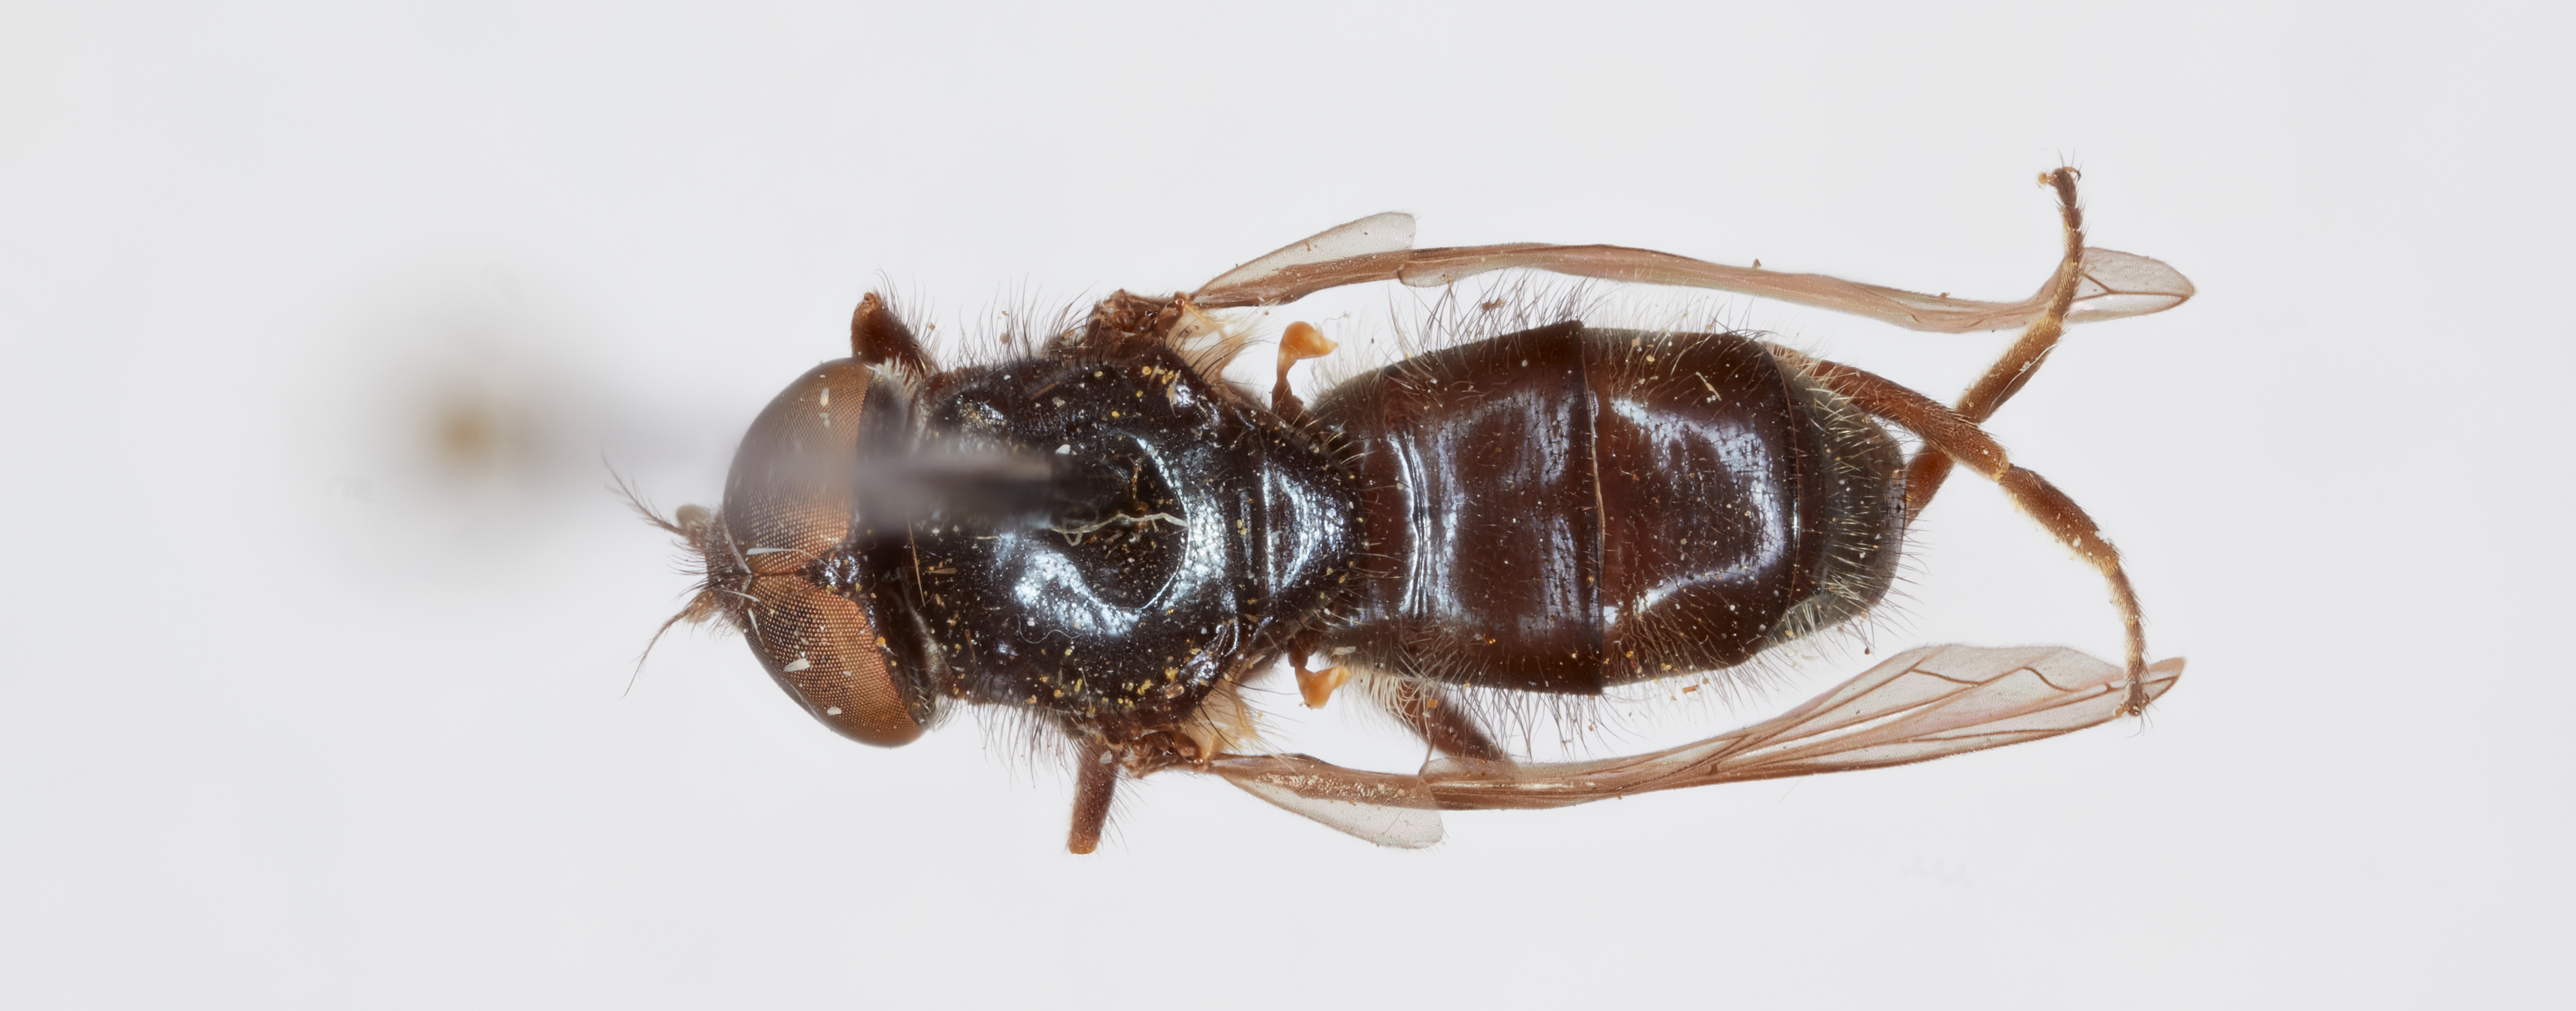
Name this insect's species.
Cartosyrphus idahoa
